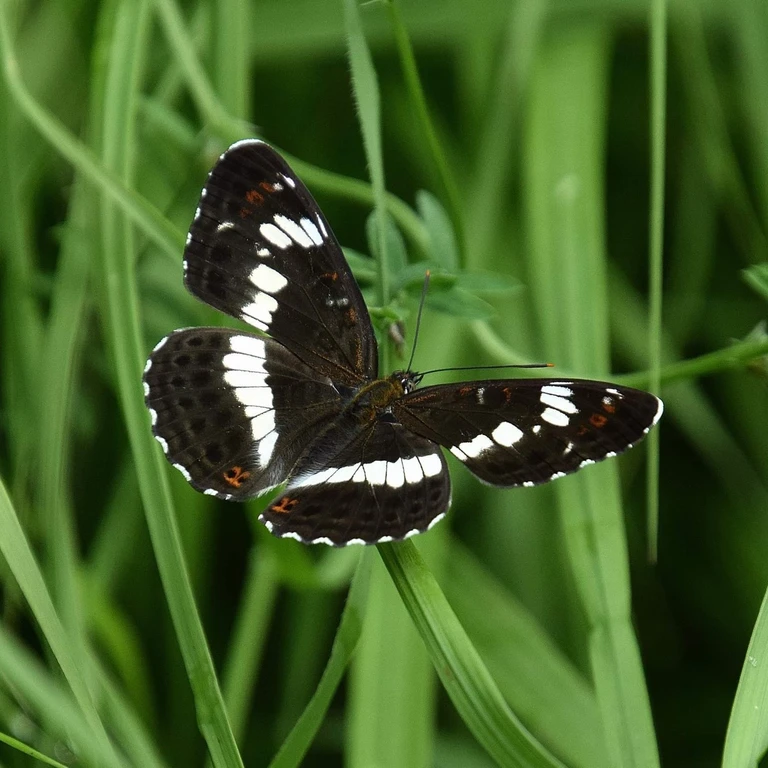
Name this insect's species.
Limenitis camilla (also Ladoga camilla)
